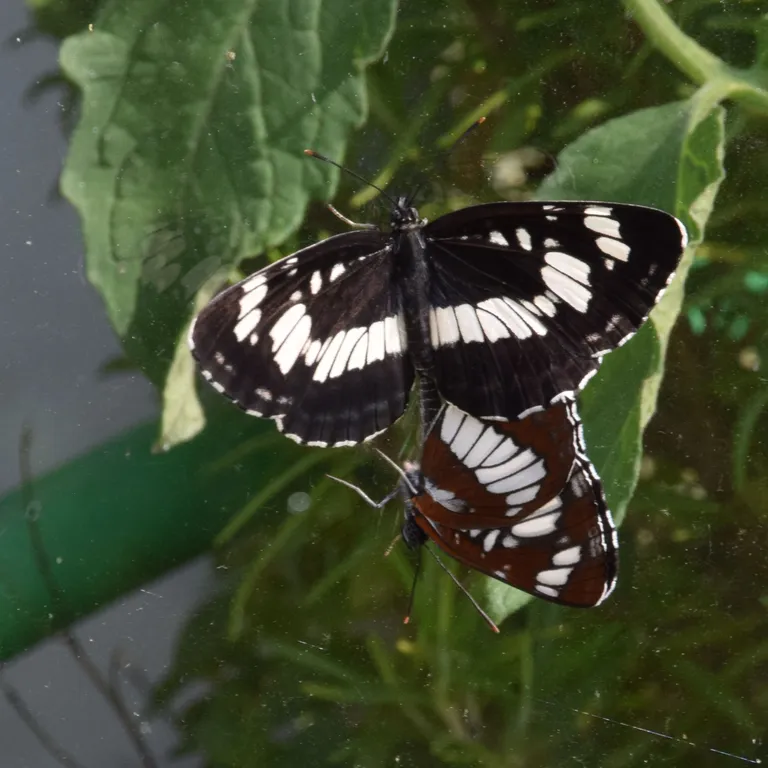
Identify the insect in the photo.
Neptis rivularis
